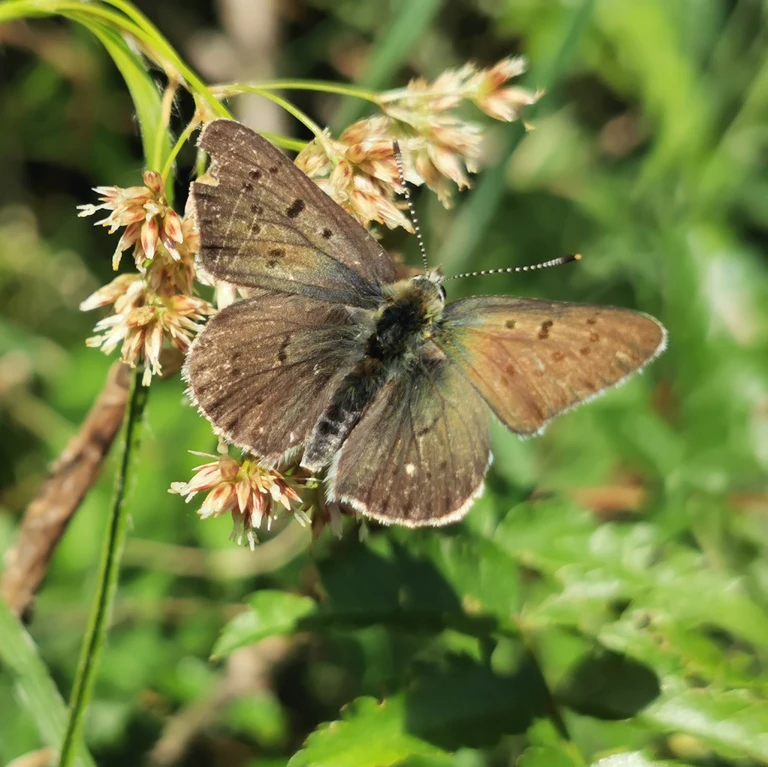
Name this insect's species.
Lycaena tityrus (also Loweia tityrus)
